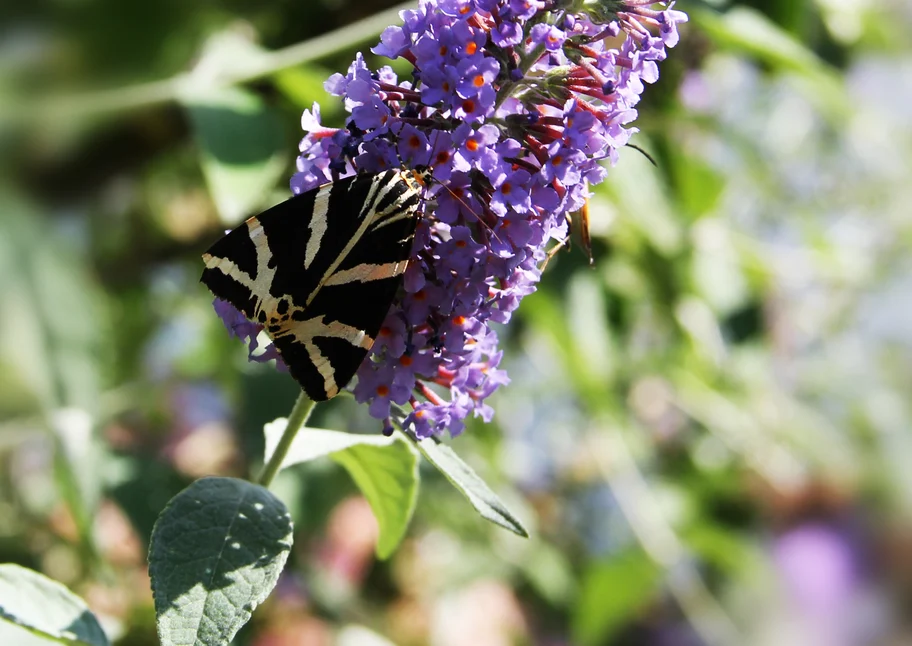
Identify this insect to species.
Euplagia quadripunctaria
